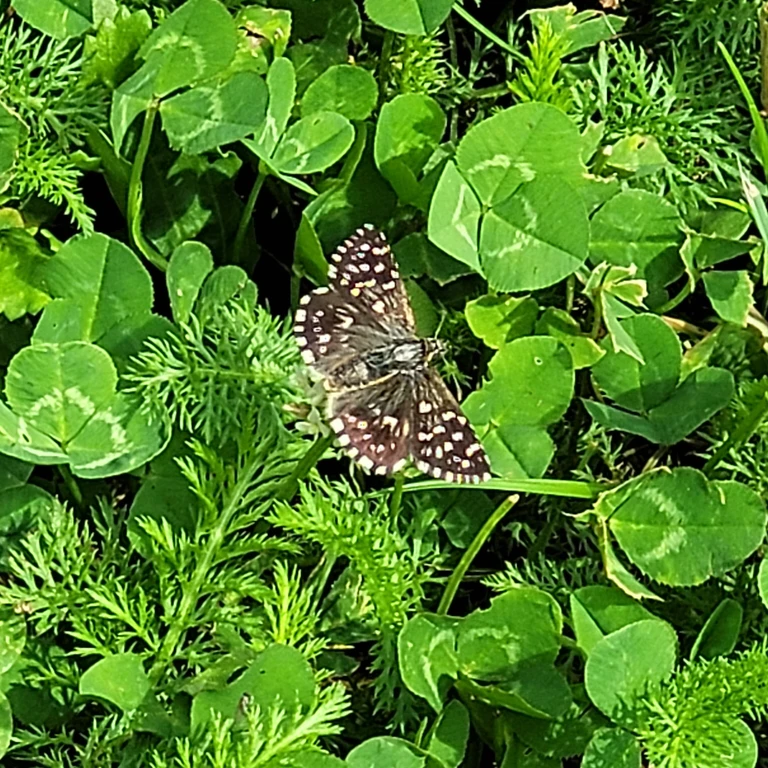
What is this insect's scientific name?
Pyrgus malvae
